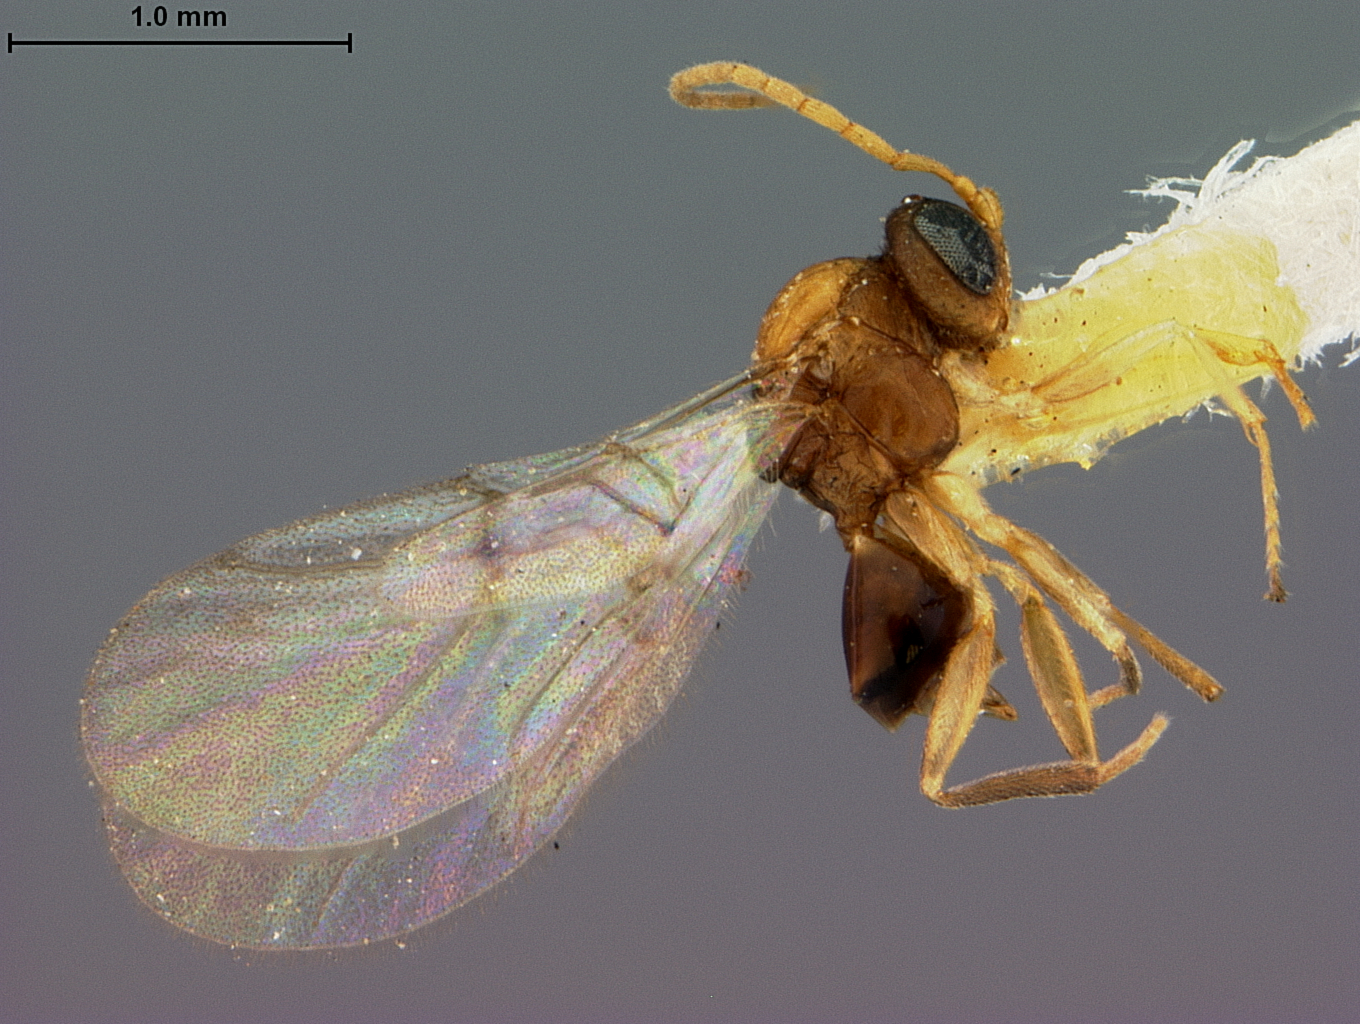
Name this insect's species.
Andricus congregatus
